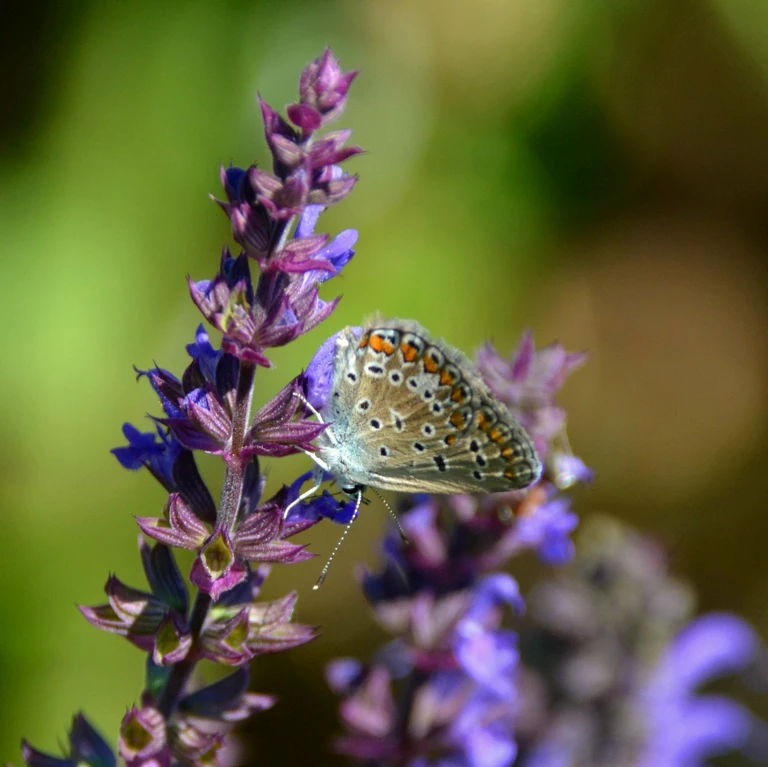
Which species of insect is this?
Polyommatus icarus
